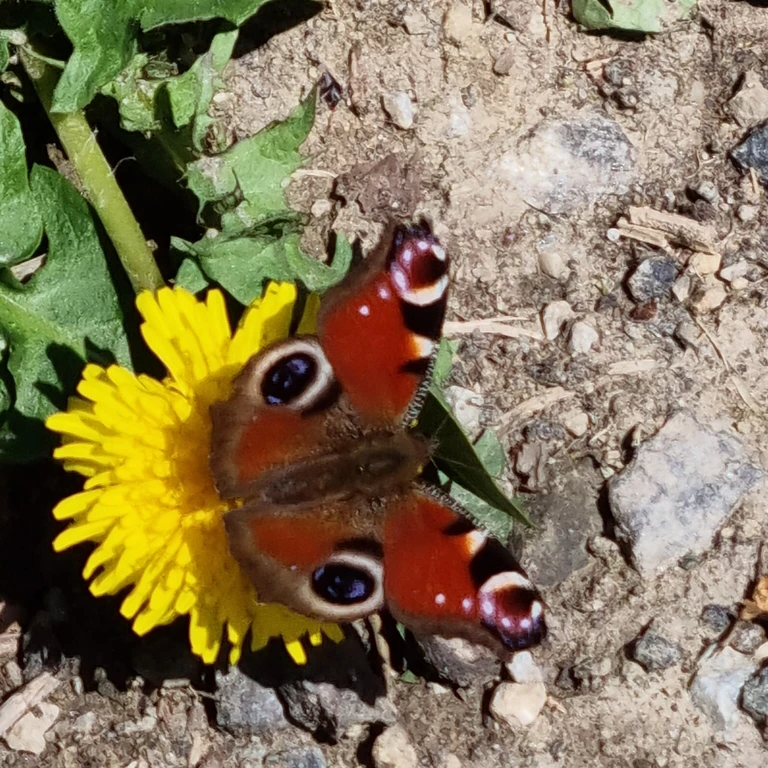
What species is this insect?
Aglais io
